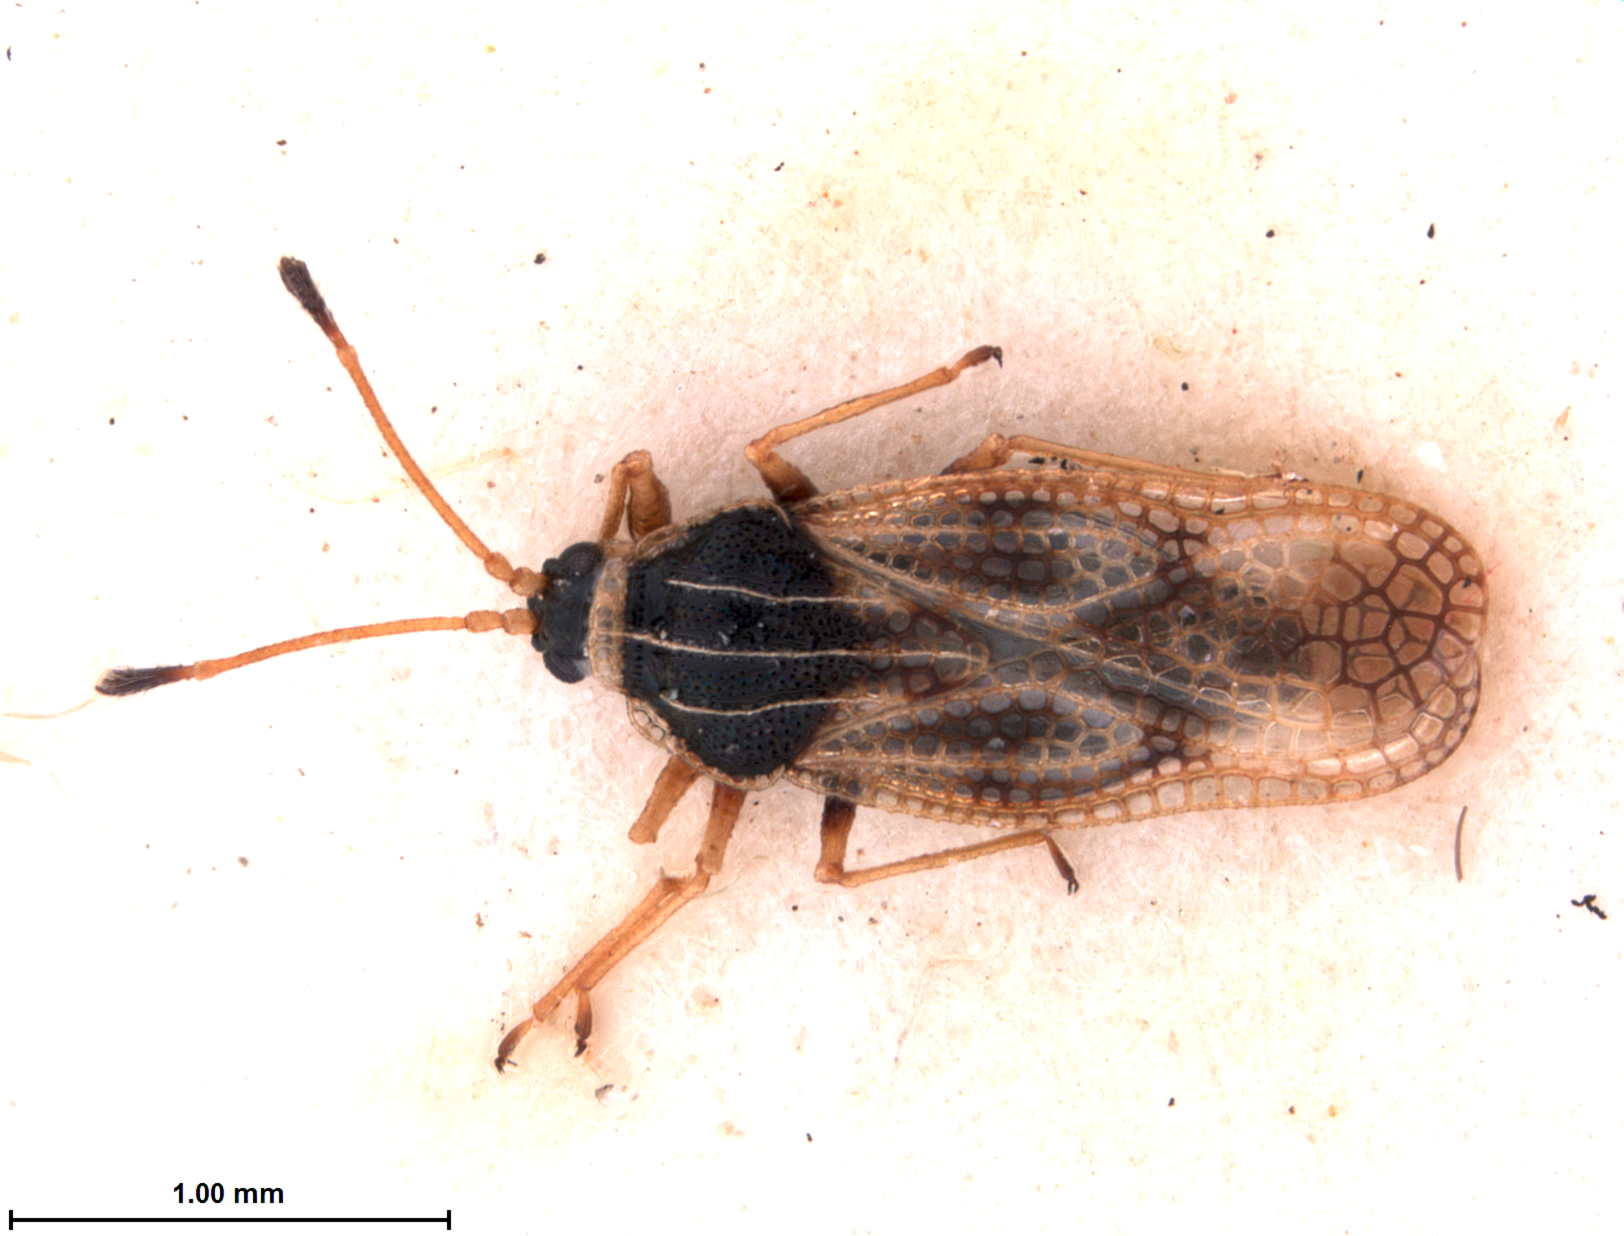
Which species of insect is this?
Compseuta lamellata
